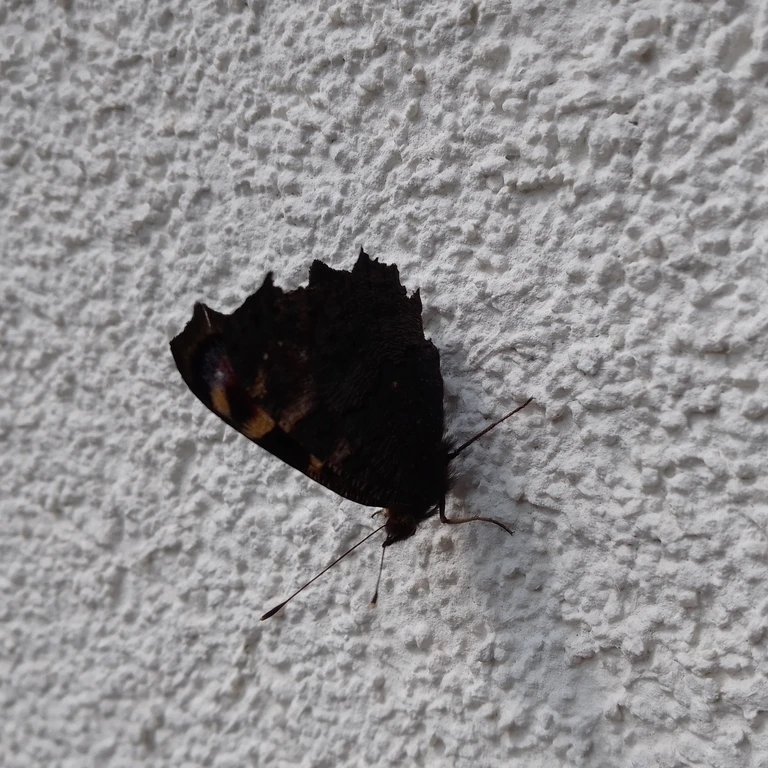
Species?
Aglais io
